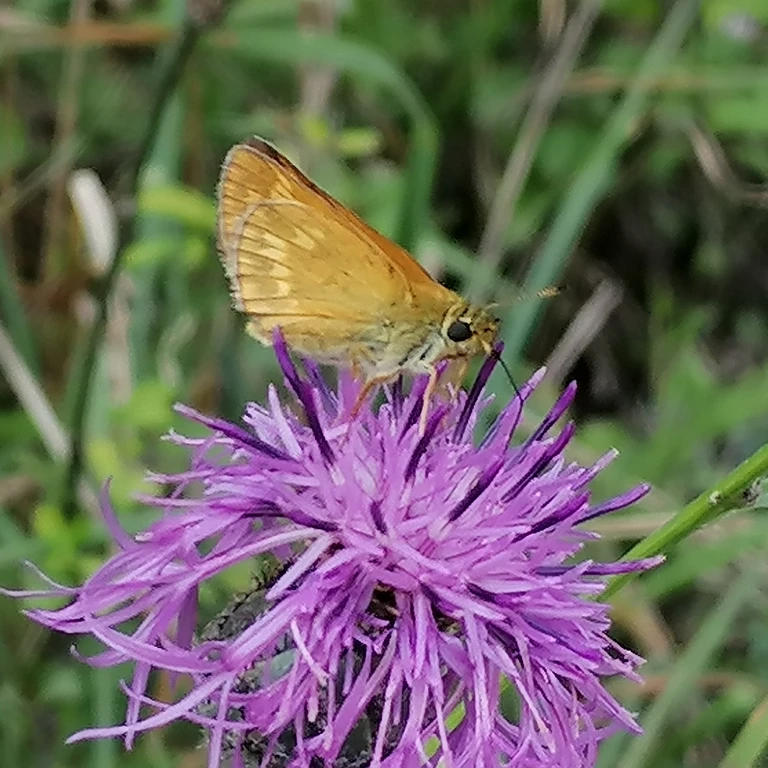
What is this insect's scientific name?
Ochlodes sylvanus (also Ochlodes venata)
